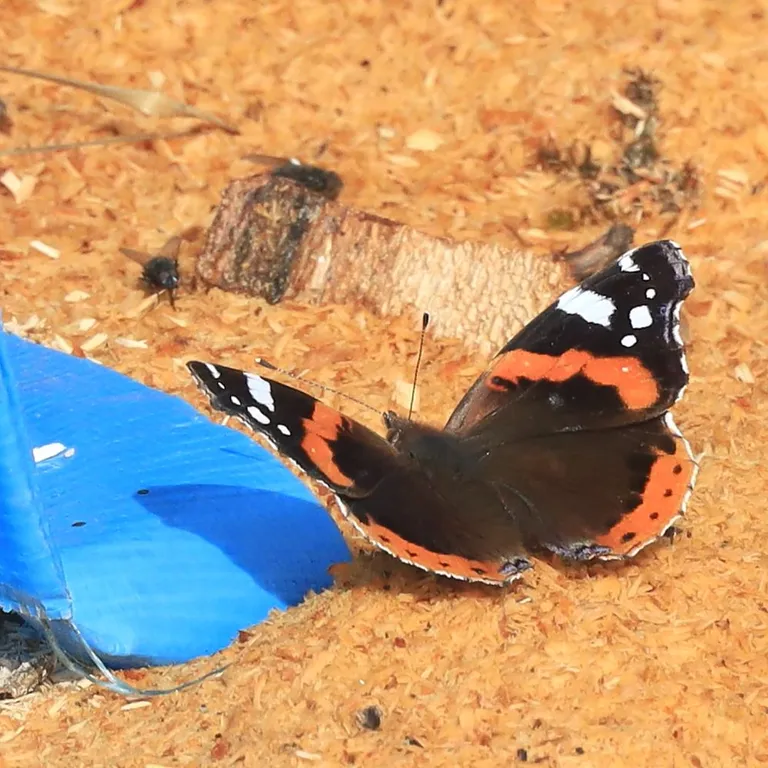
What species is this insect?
Vanessa atalanta
